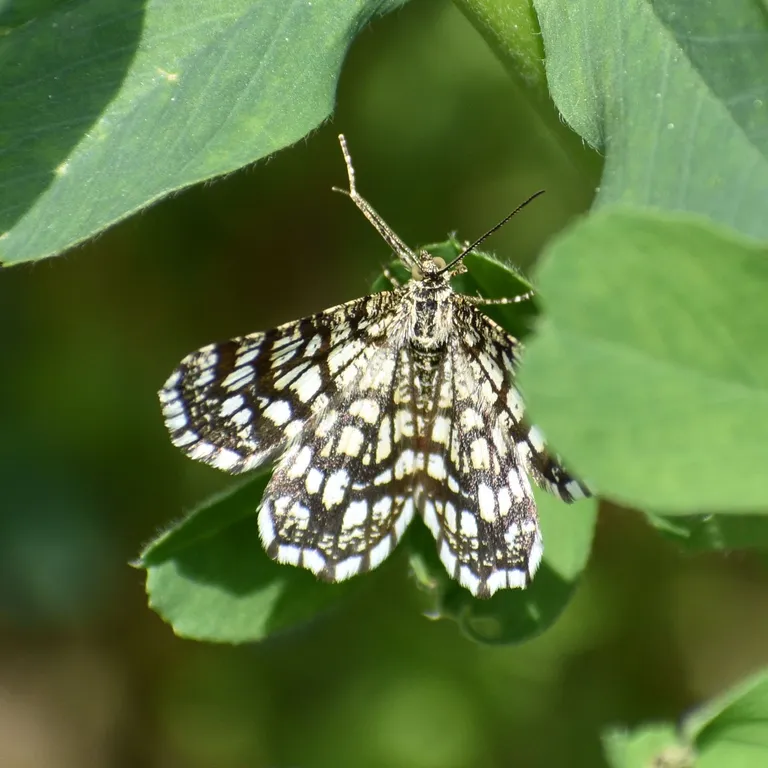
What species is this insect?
Chiasmia clathrata
